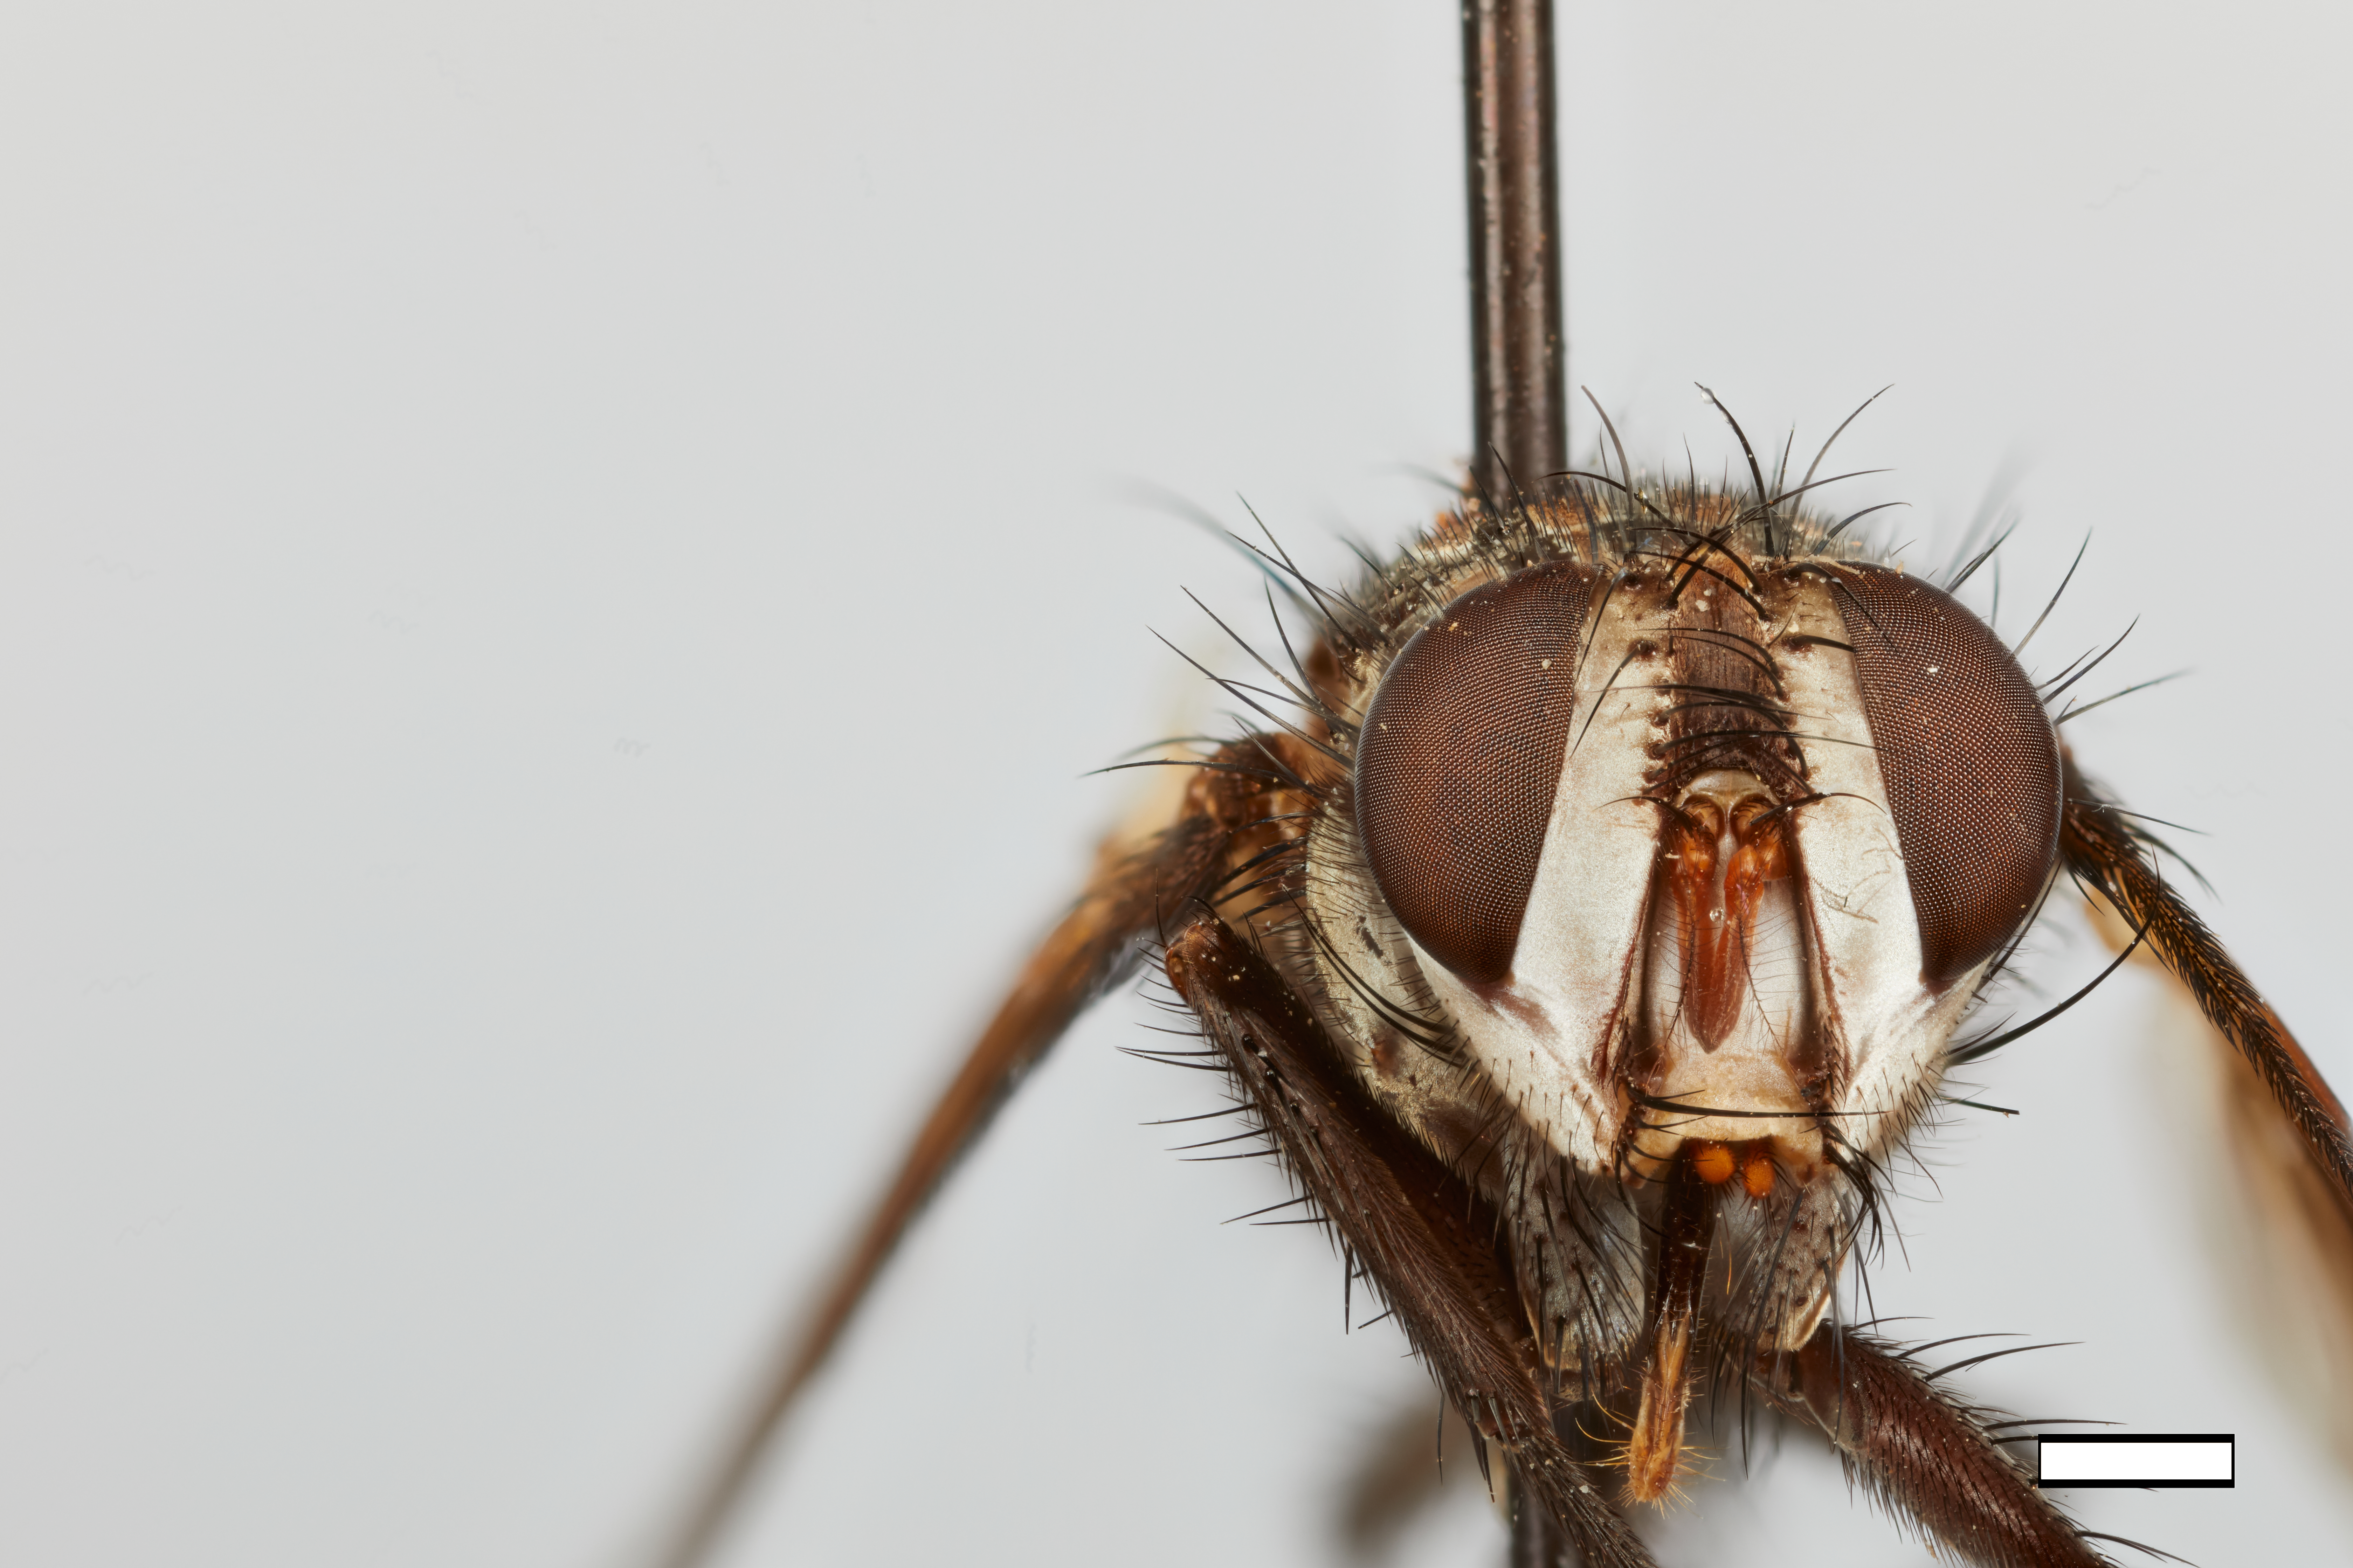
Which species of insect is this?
Yahuarmayoia analis
